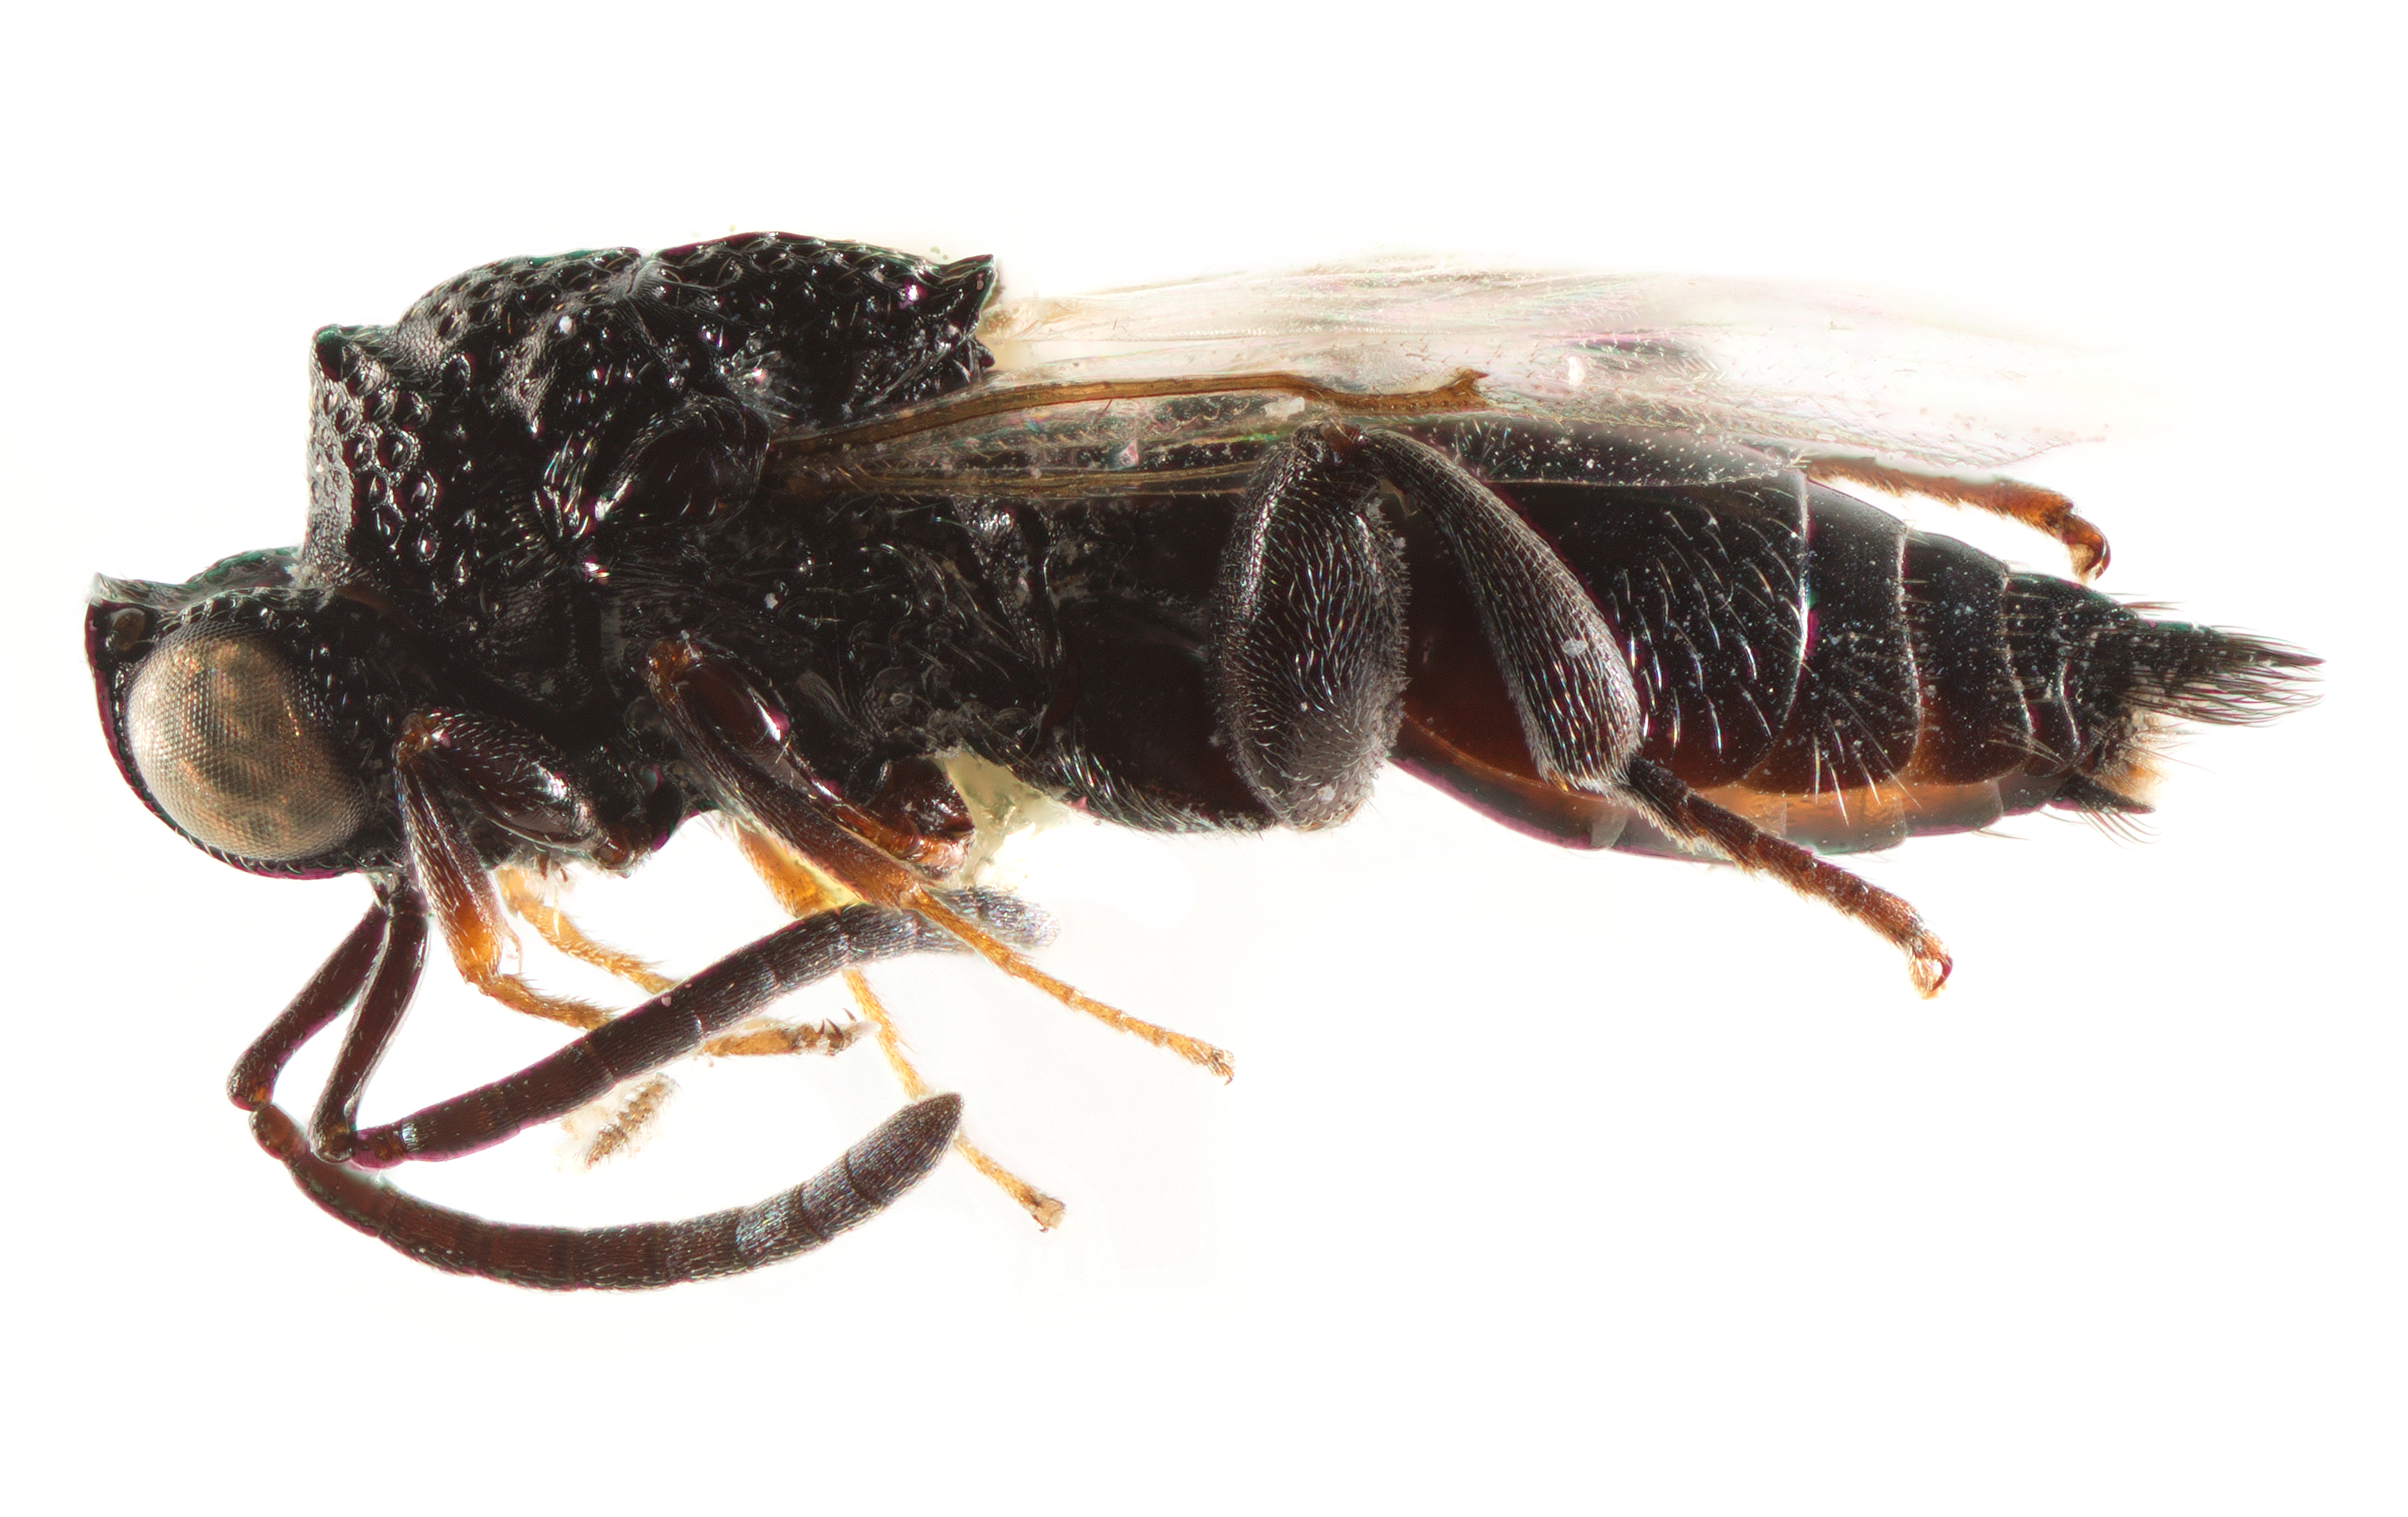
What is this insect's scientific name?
Chirocera producta
